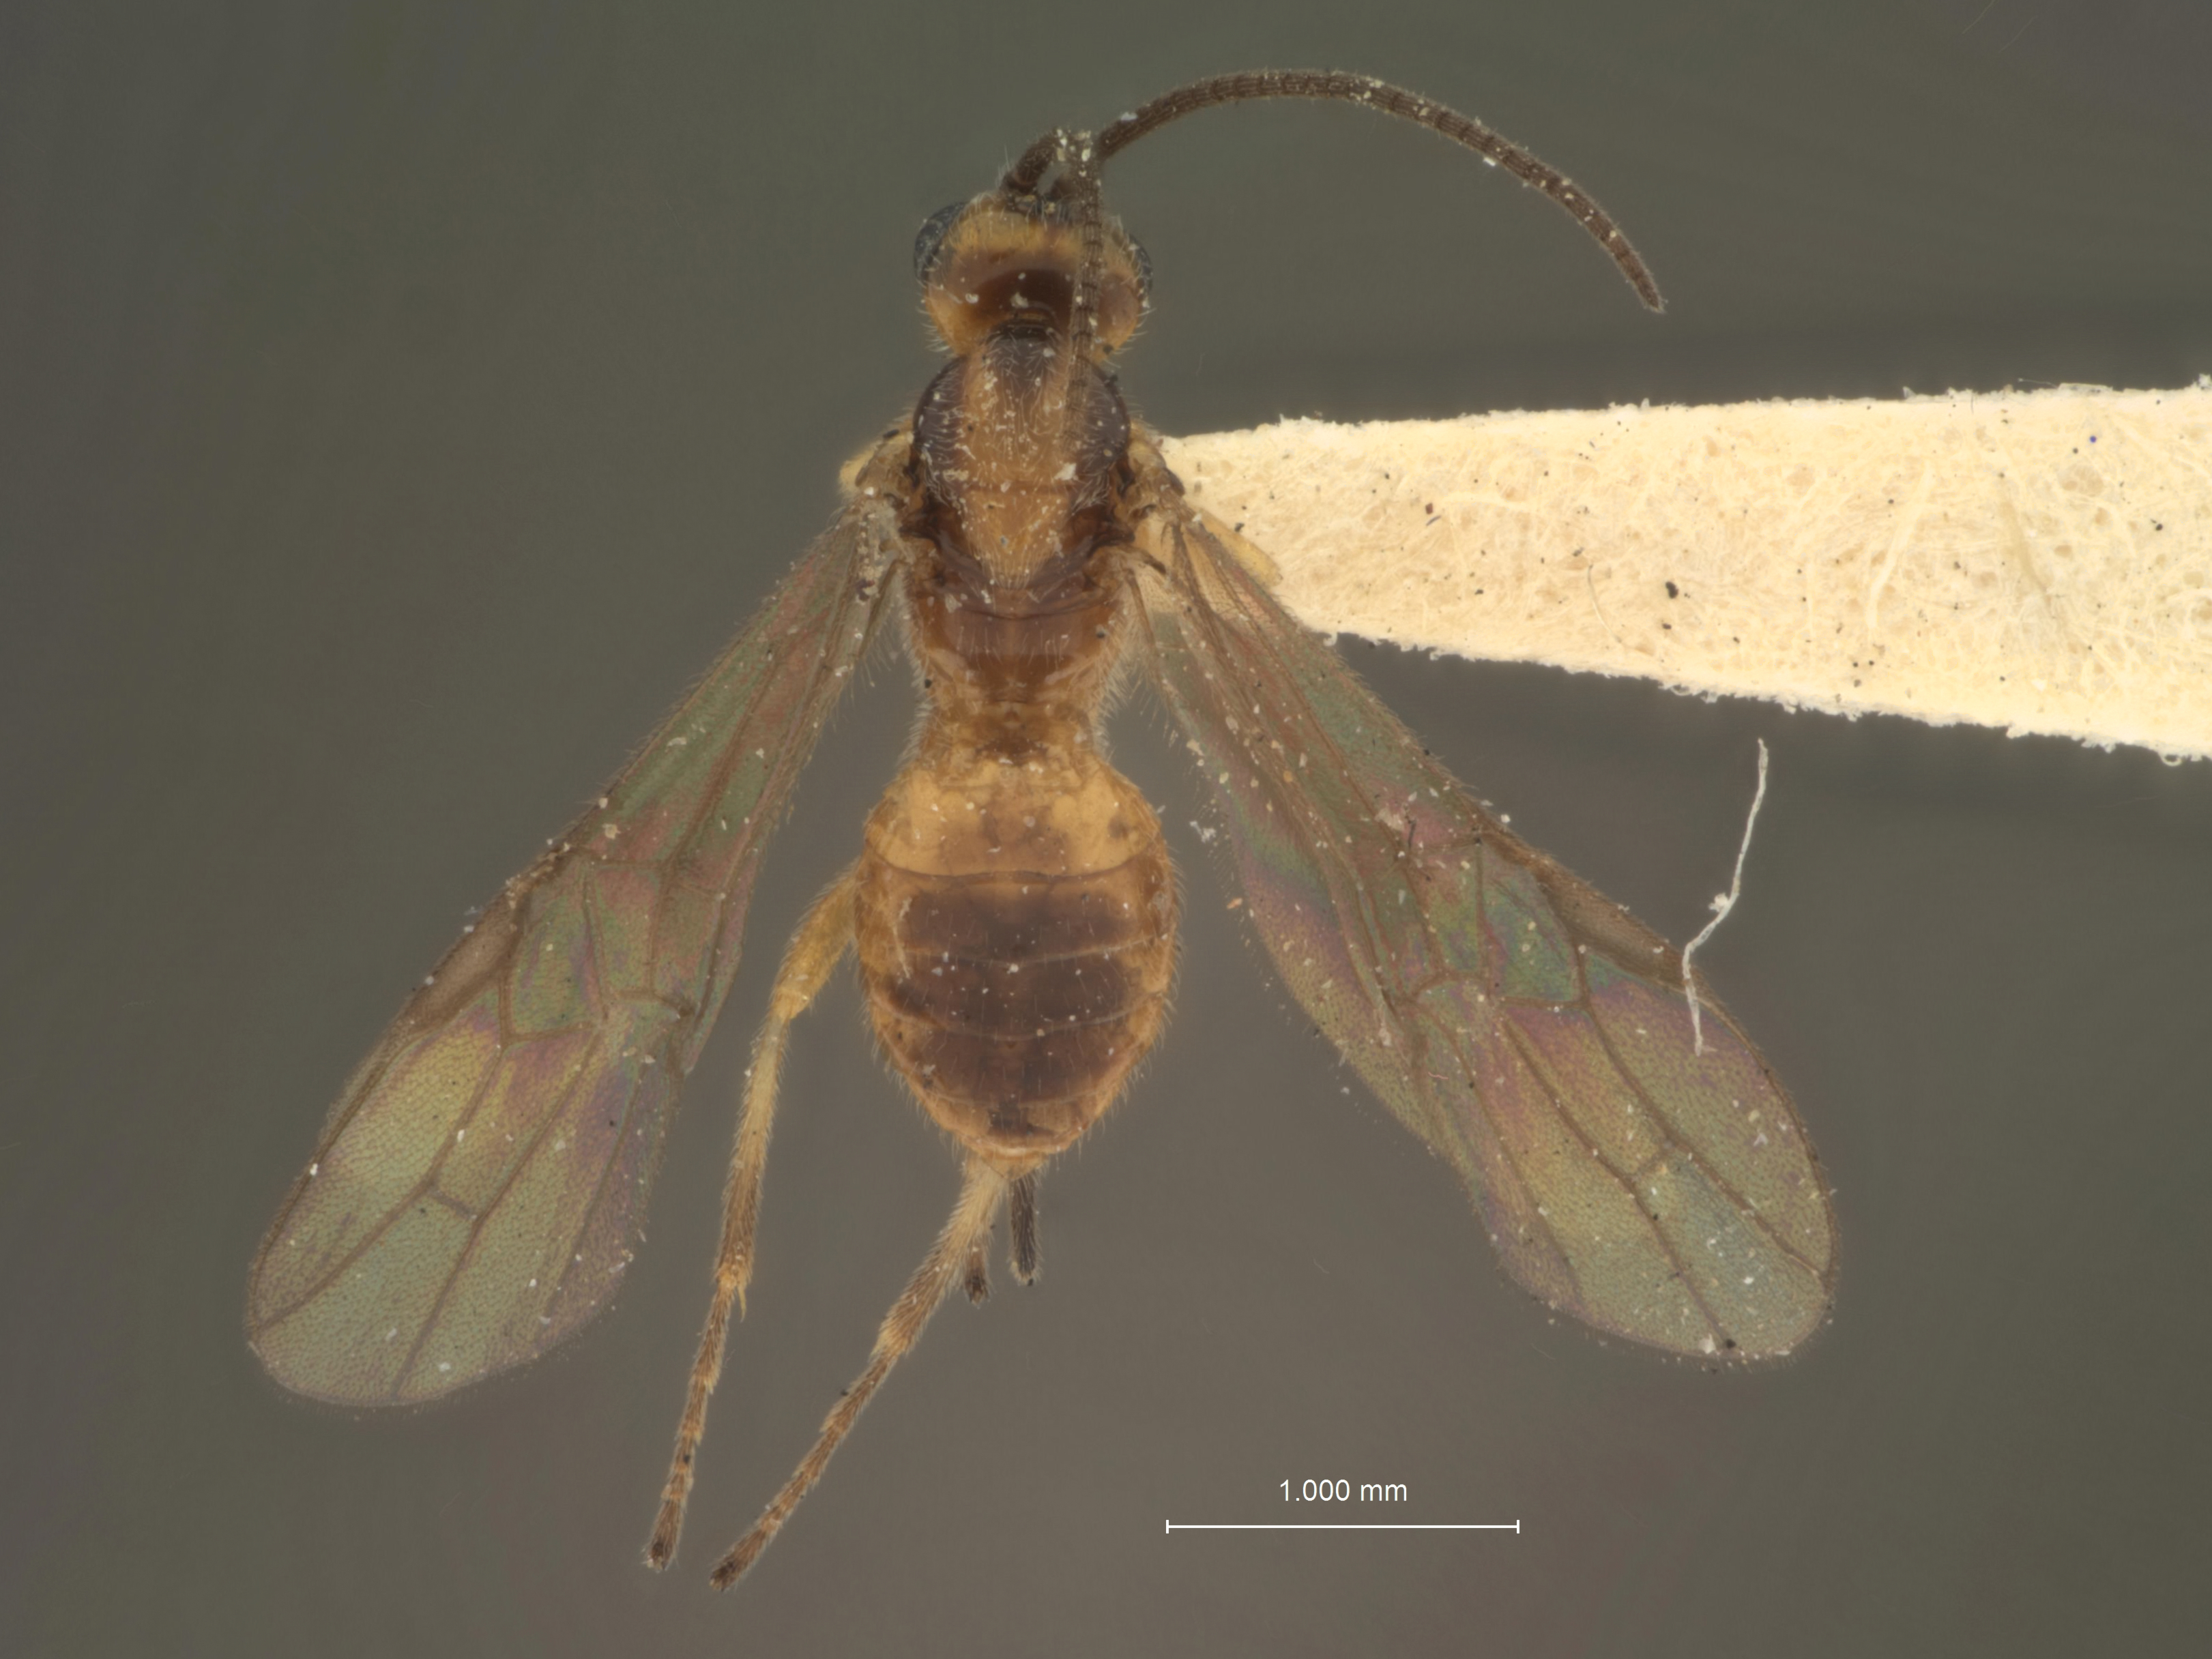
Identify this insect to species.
Microbracon psilocorsi
